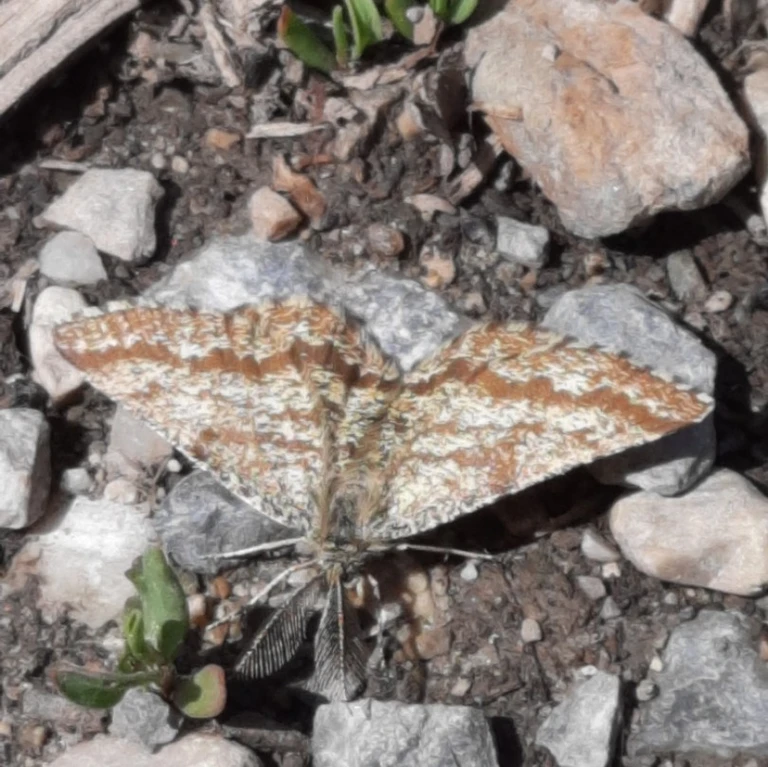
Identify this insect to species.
Ematurga atomaria
